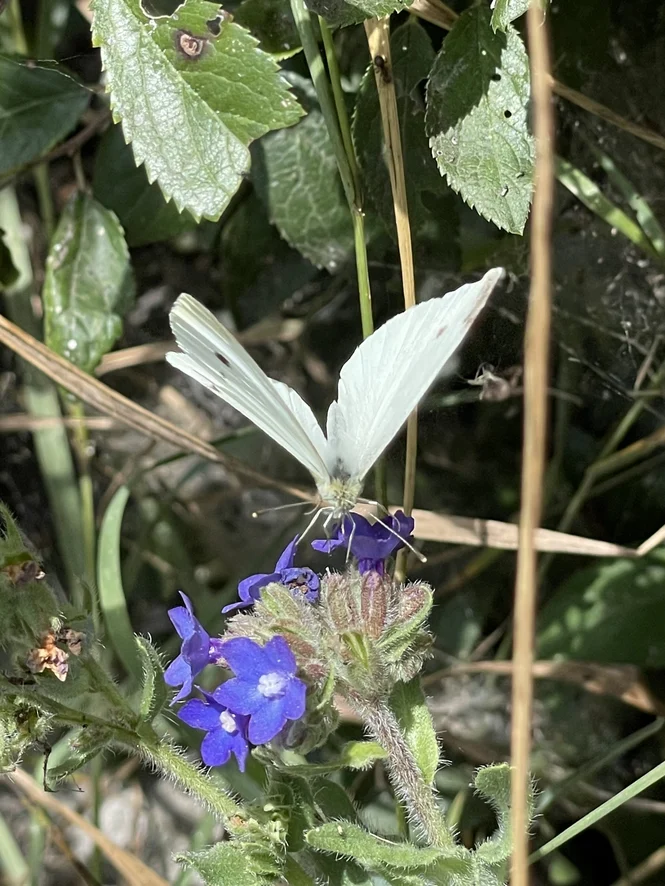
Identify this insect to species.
Pieris rapae
